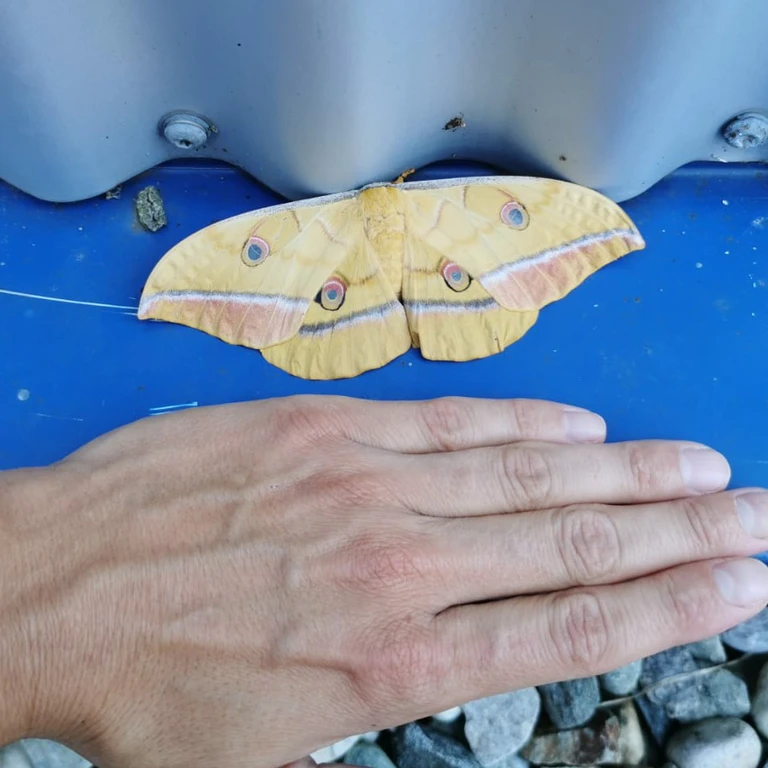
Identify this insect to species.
Antheraea yamamai
